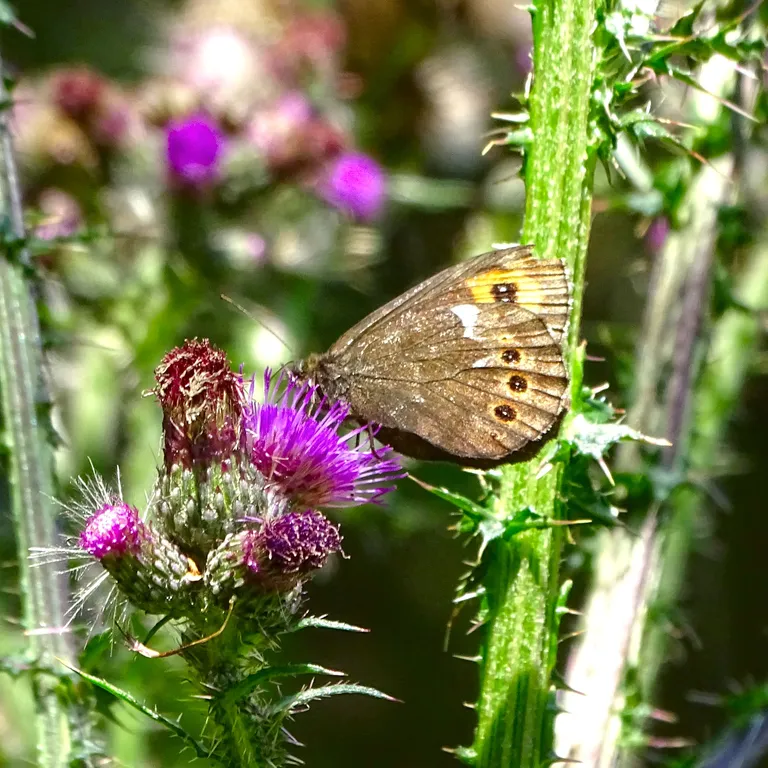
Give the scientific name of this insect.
Erebia ligea
